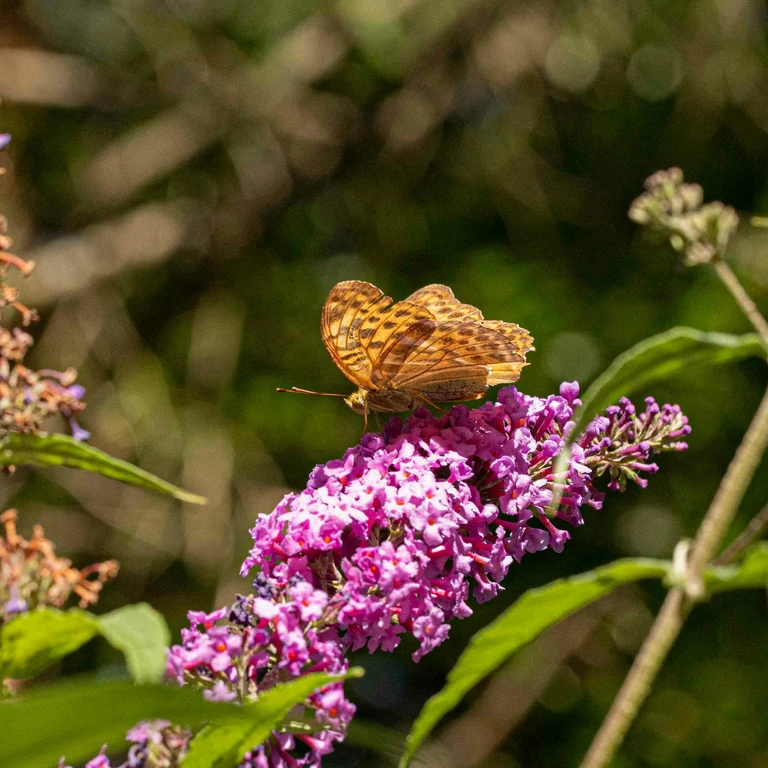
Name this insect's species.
Argynnis paphia
